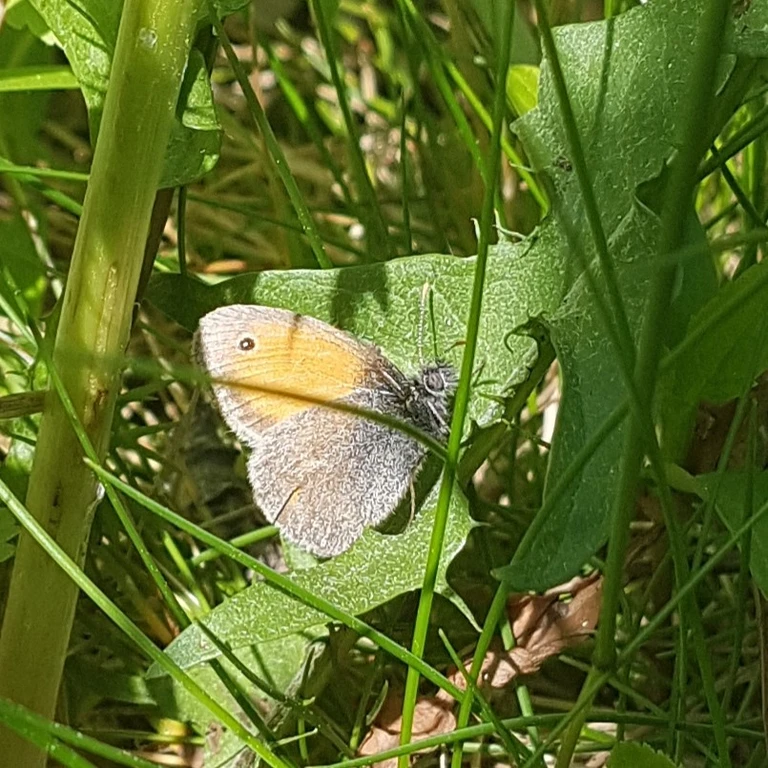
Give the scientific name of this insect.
Coenonympha pamphilus
